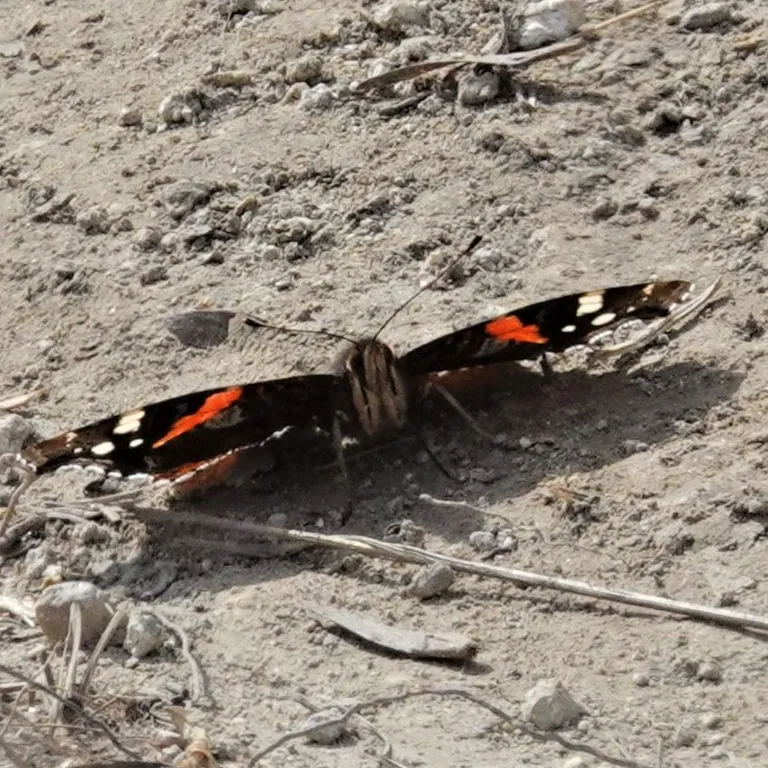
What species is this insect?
Vanessa atalanta
